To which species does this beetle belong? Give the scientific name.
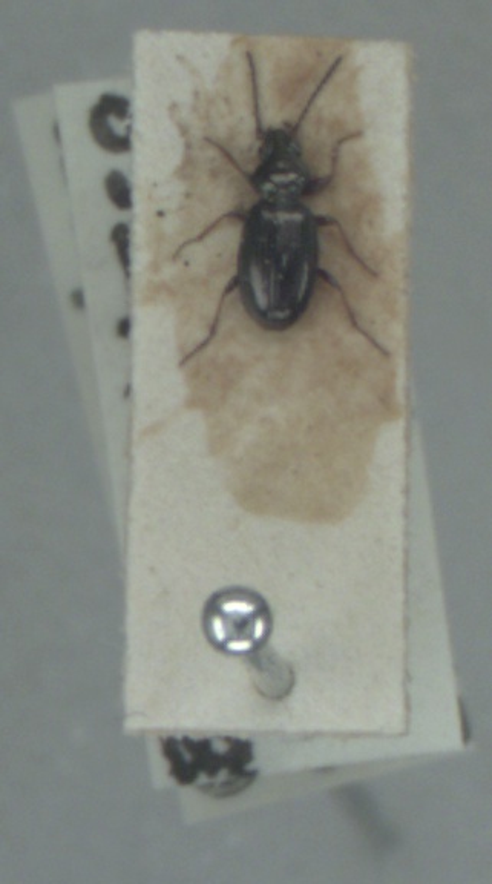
Bembidion lampros
